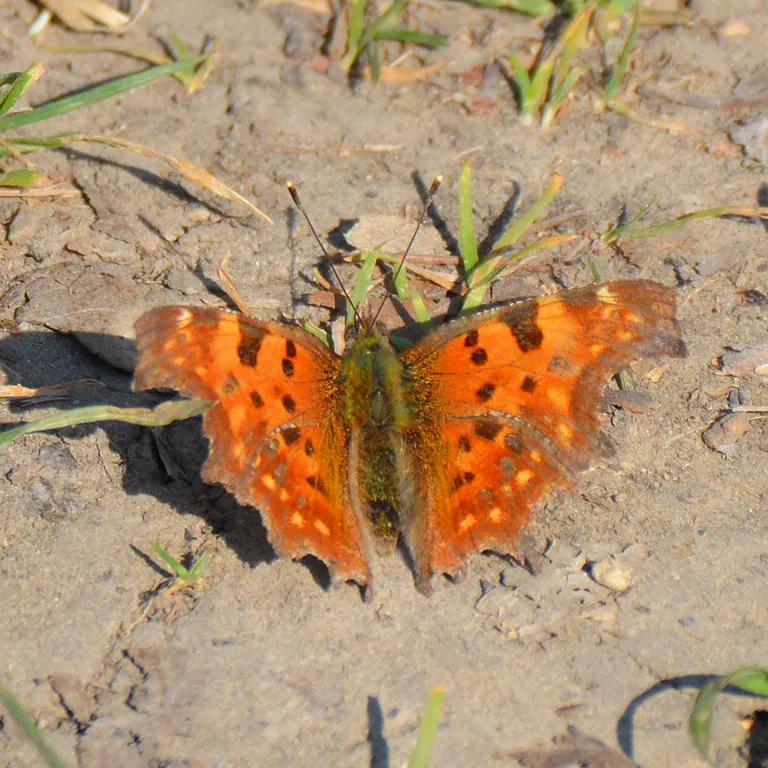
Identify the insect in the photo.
Polygonia c-album
